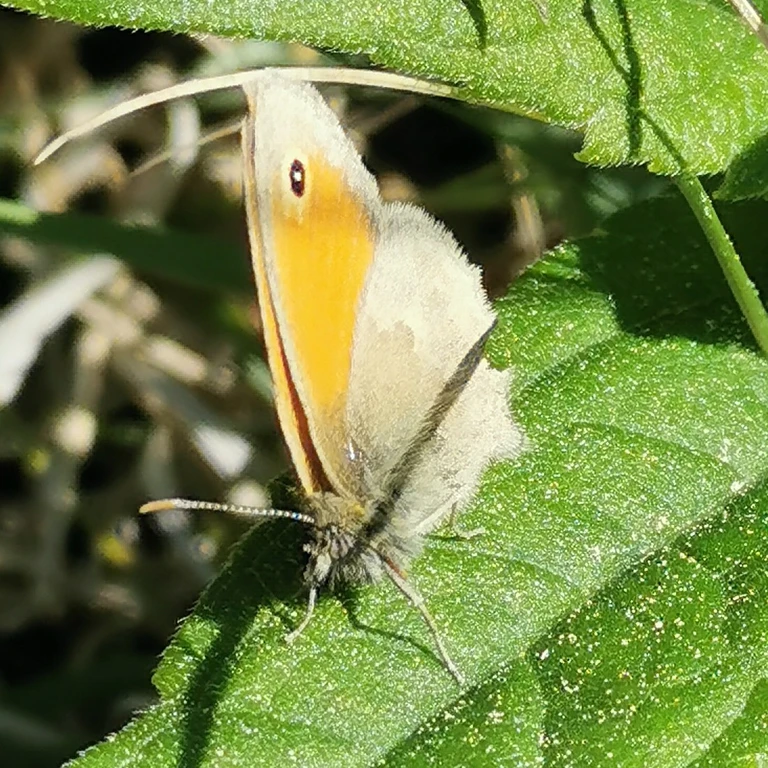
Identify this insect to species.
Coenonympha pamphilus
